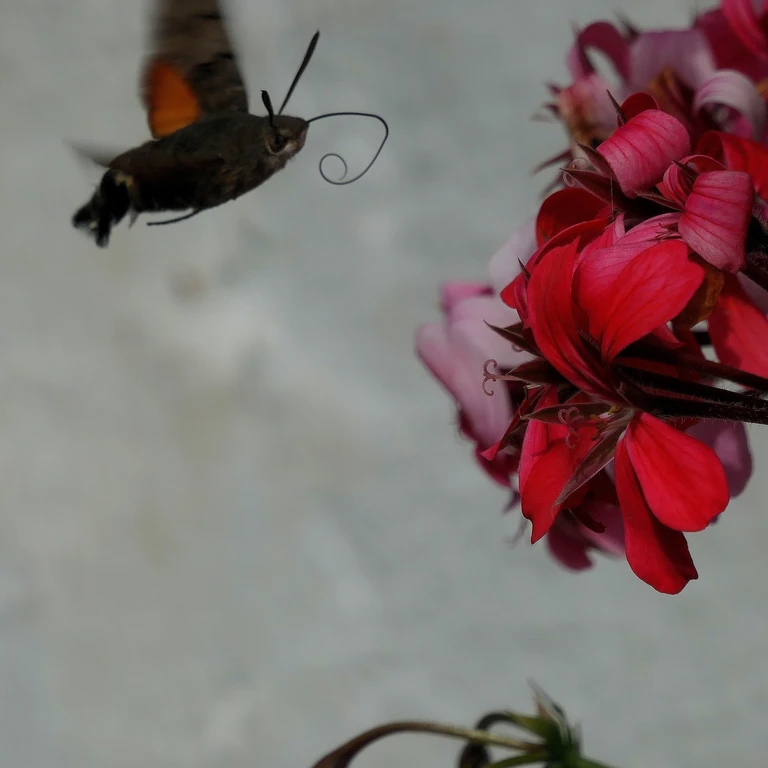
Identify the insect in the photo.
Macroglossum stellatarum
